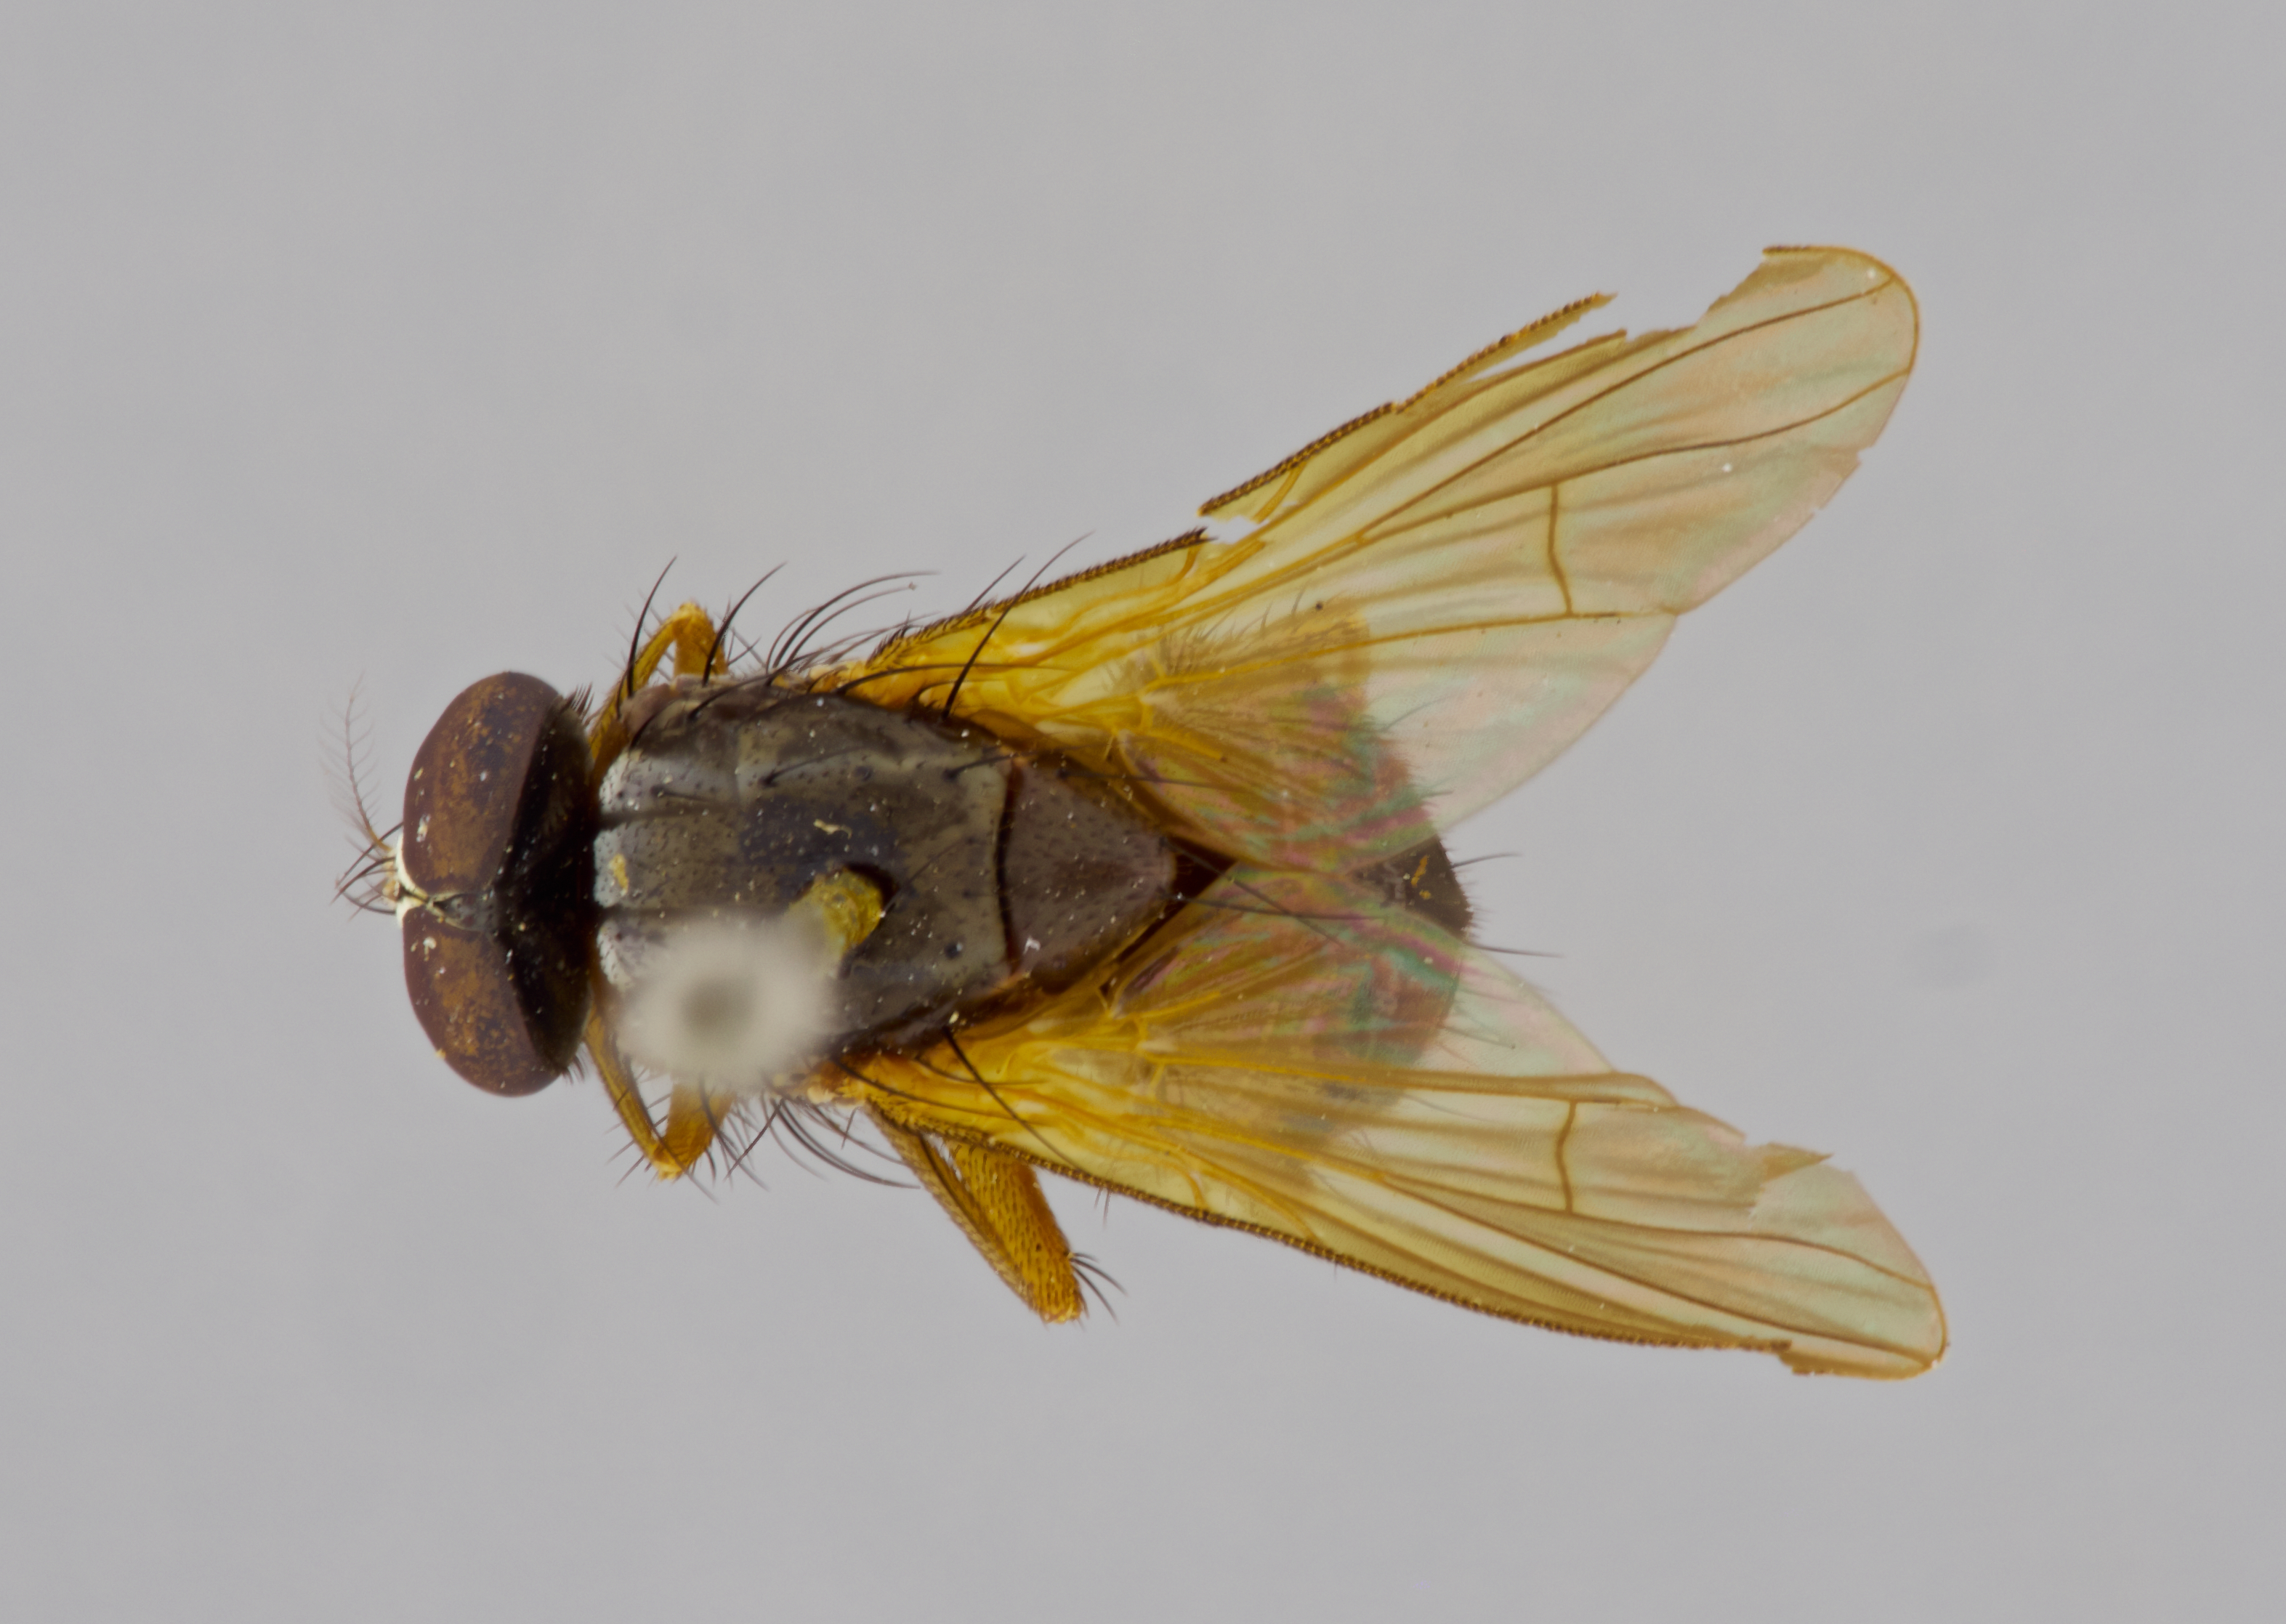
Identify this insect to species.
Dichaetomyia fulvitarsis
